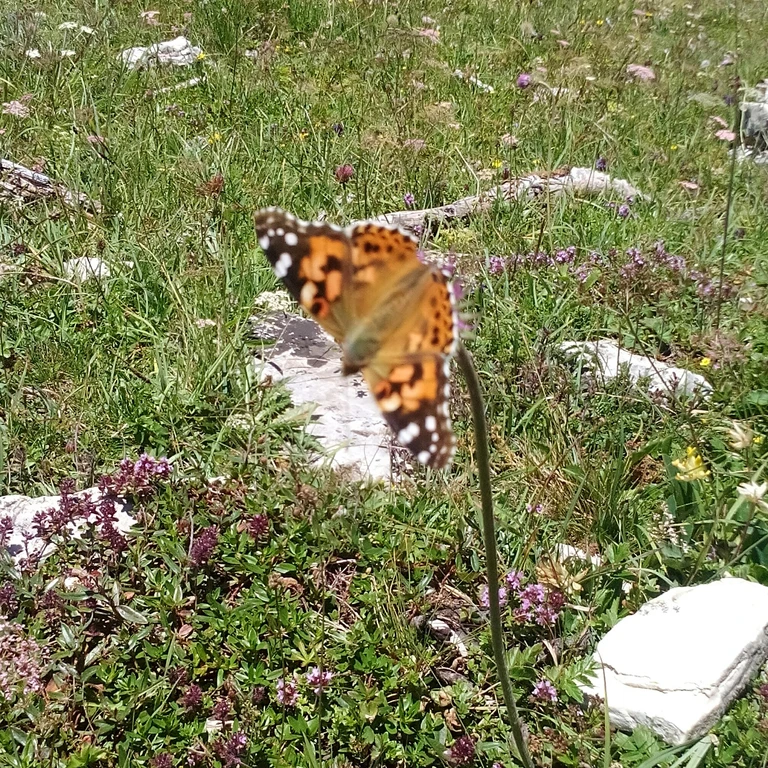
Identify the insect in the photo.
Vanessa cardui
